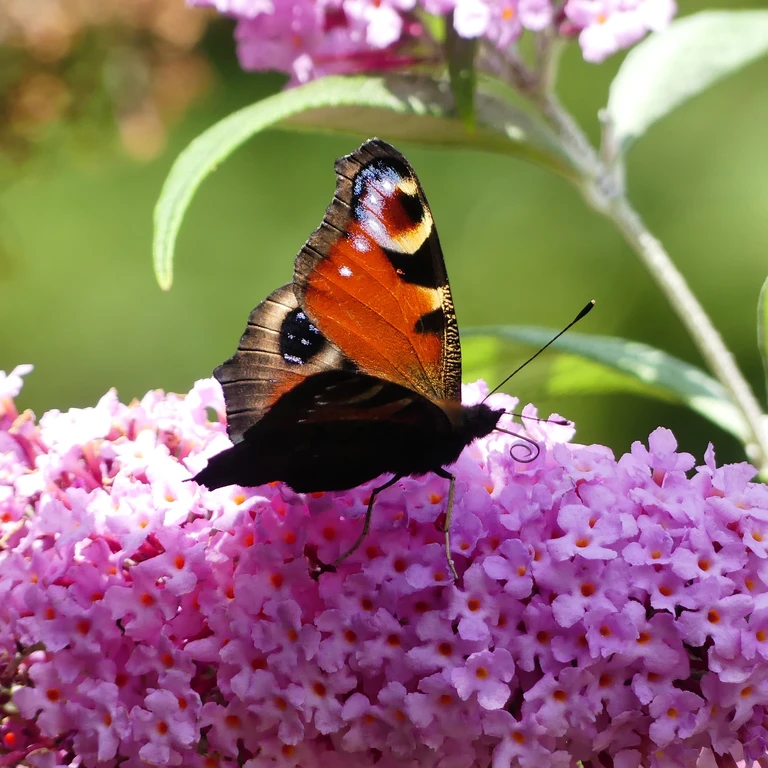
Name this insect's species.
Aglais io
